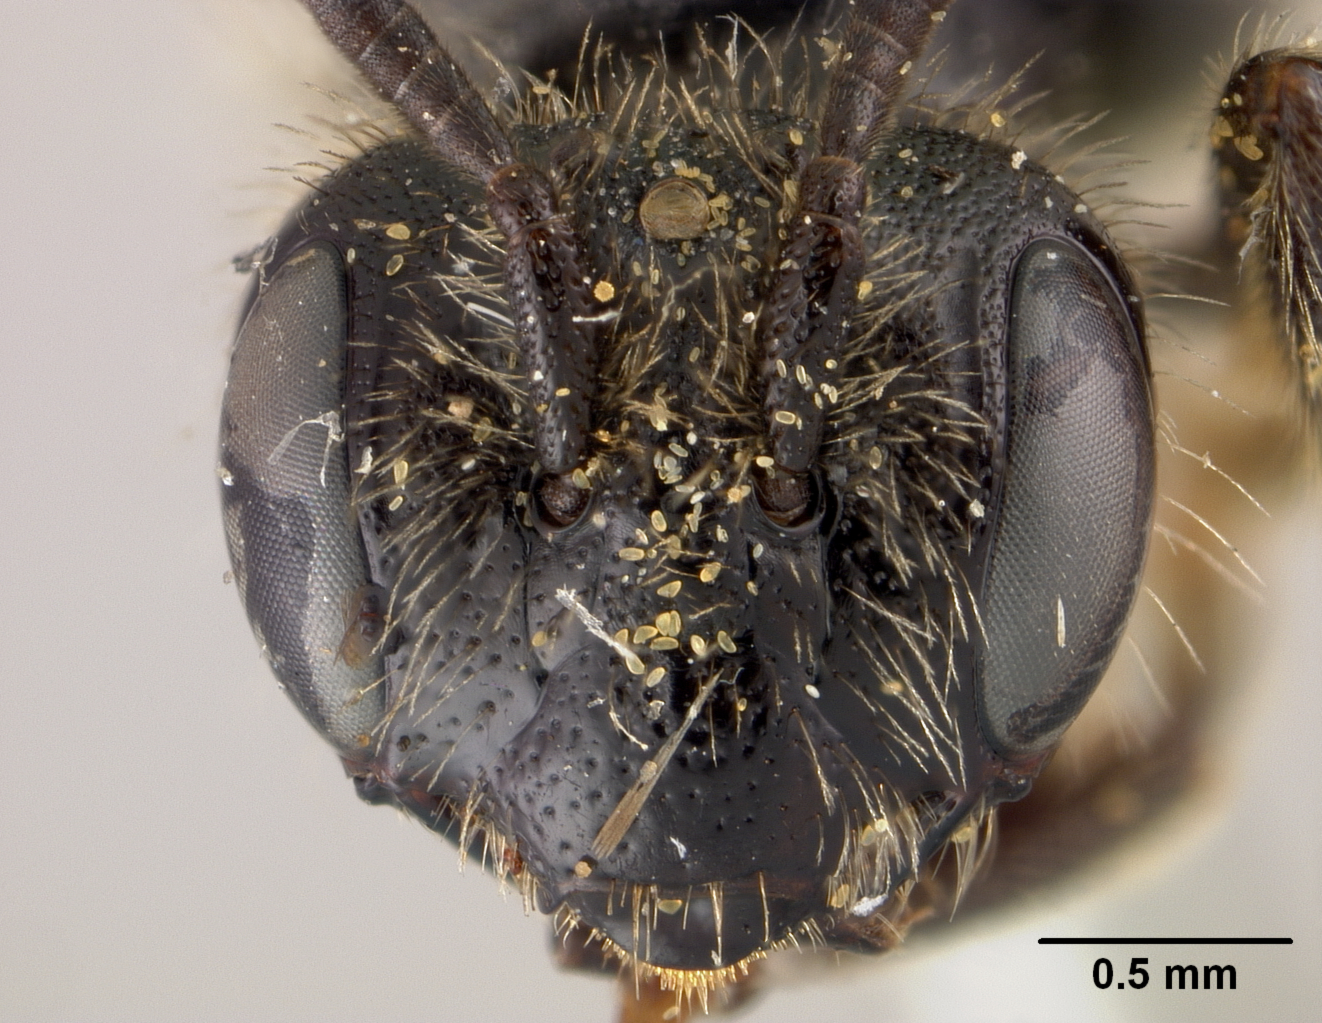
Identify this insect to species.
Panurginus cressoniellus
